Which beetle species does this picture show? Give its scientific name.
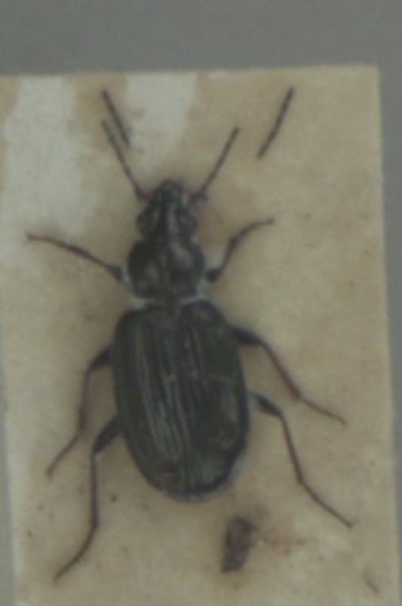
Bembidion tibiale
